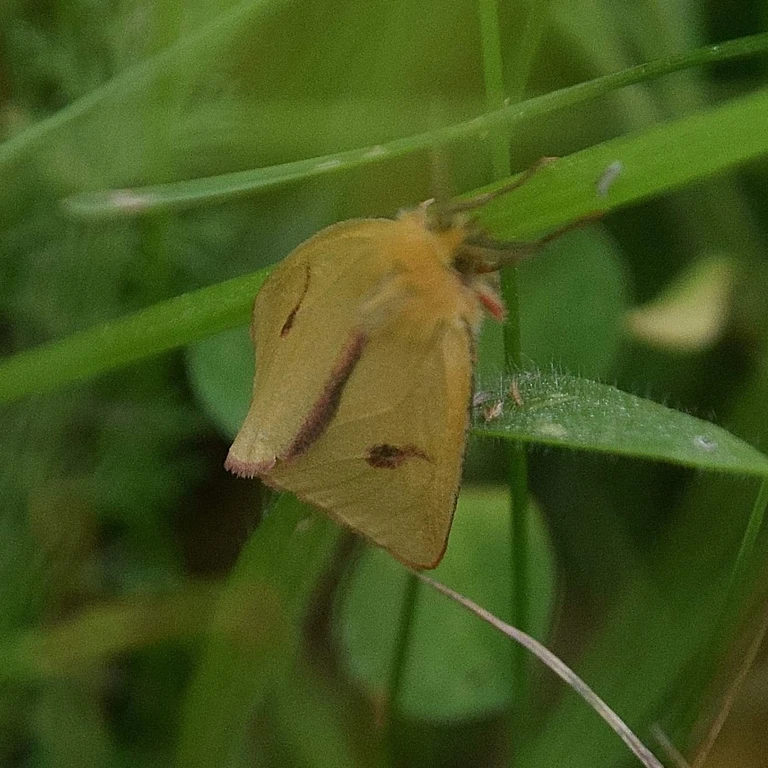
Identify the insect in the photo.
Diacrisia sannio
